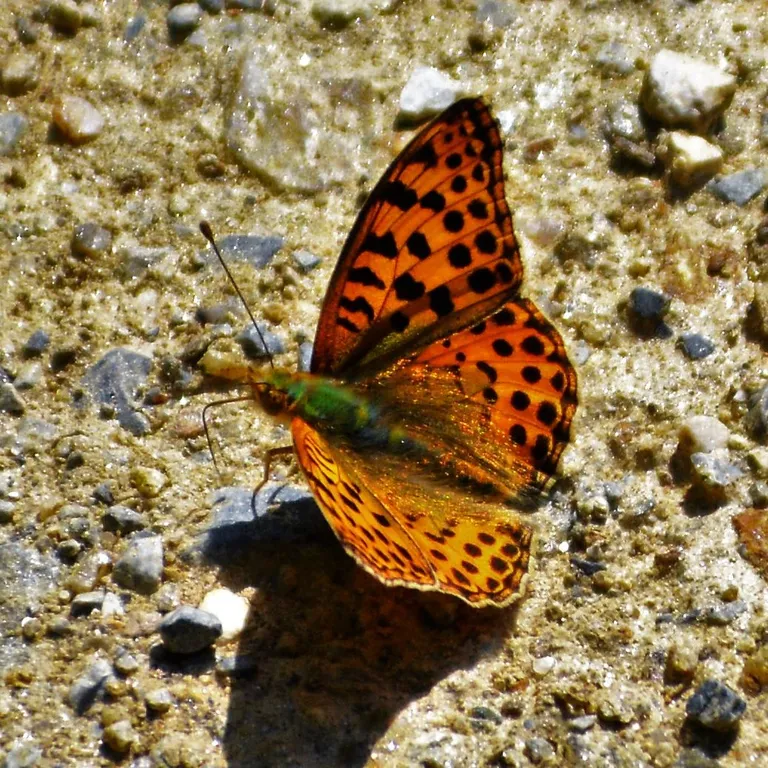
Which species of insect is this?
Issoria lathonia
